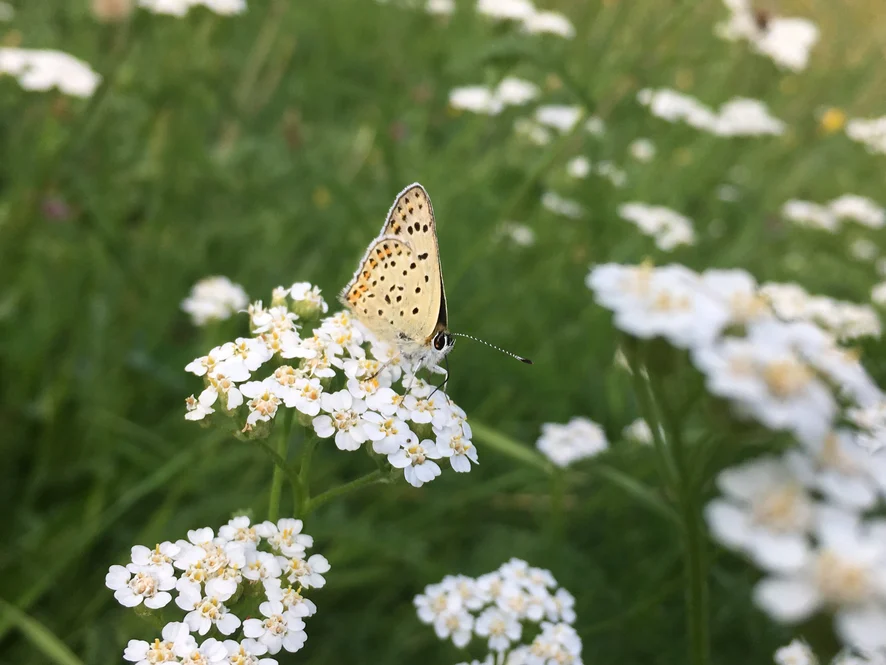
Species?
Lycaena tityrus (also Loweia tityrus)
